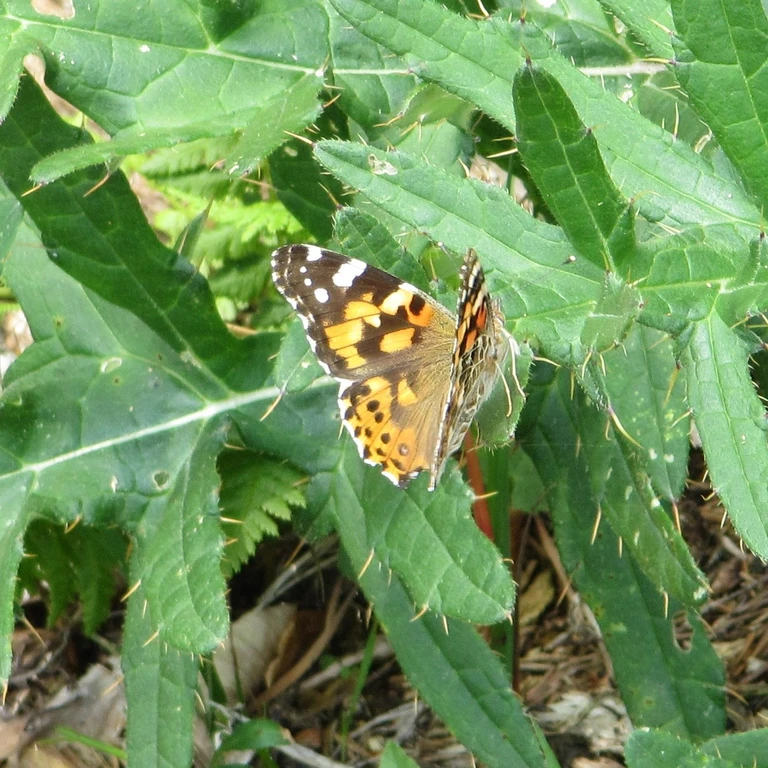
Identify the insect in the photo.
Vanessa cardui
